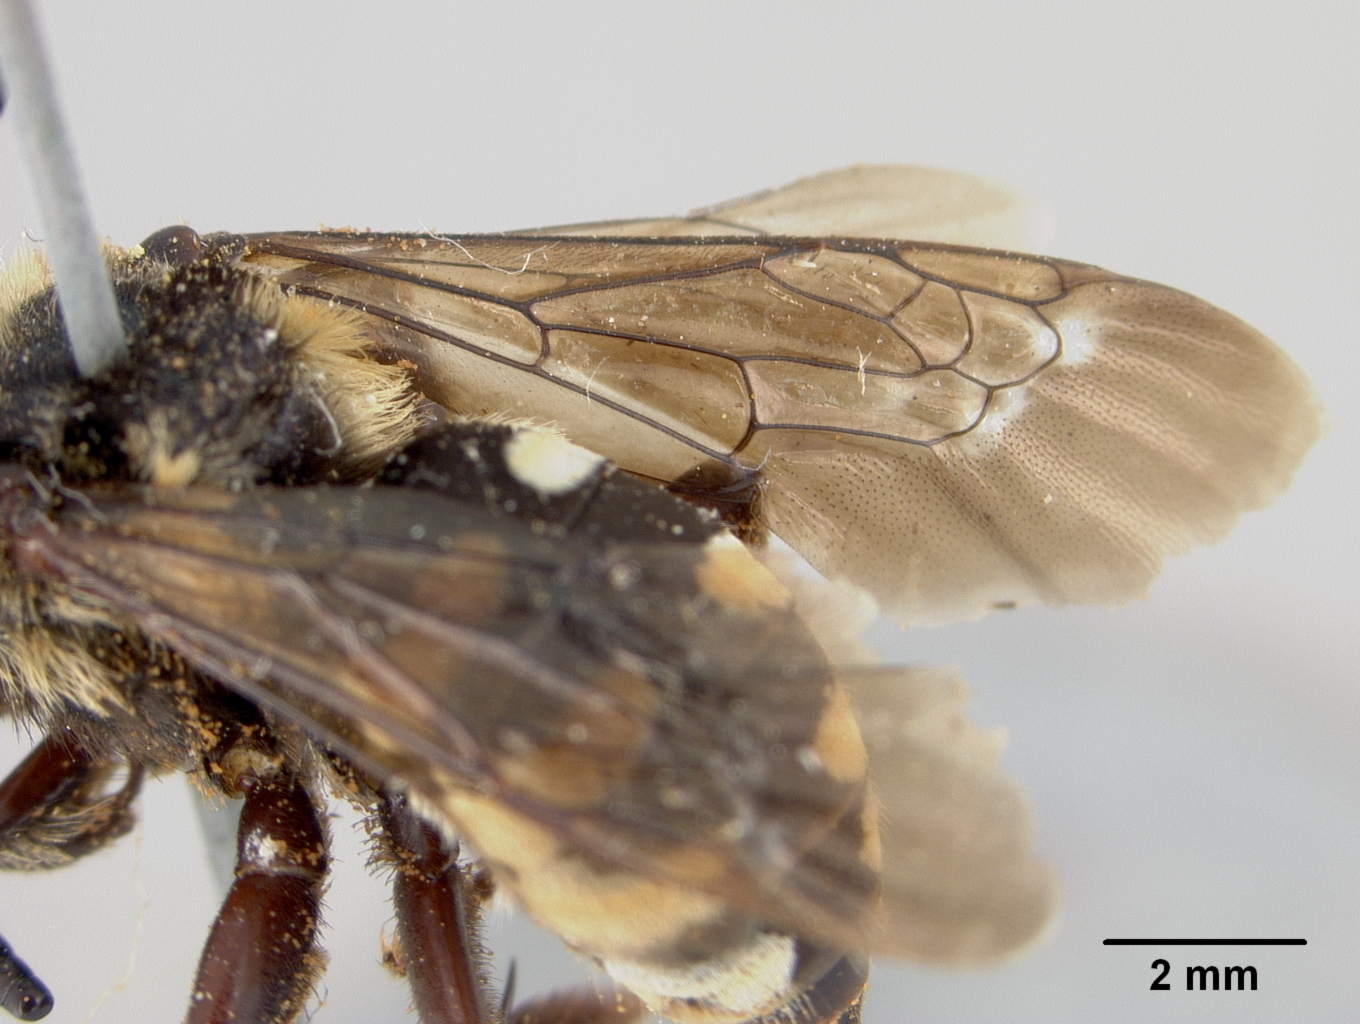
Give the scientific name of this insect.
Melecta interrupta
